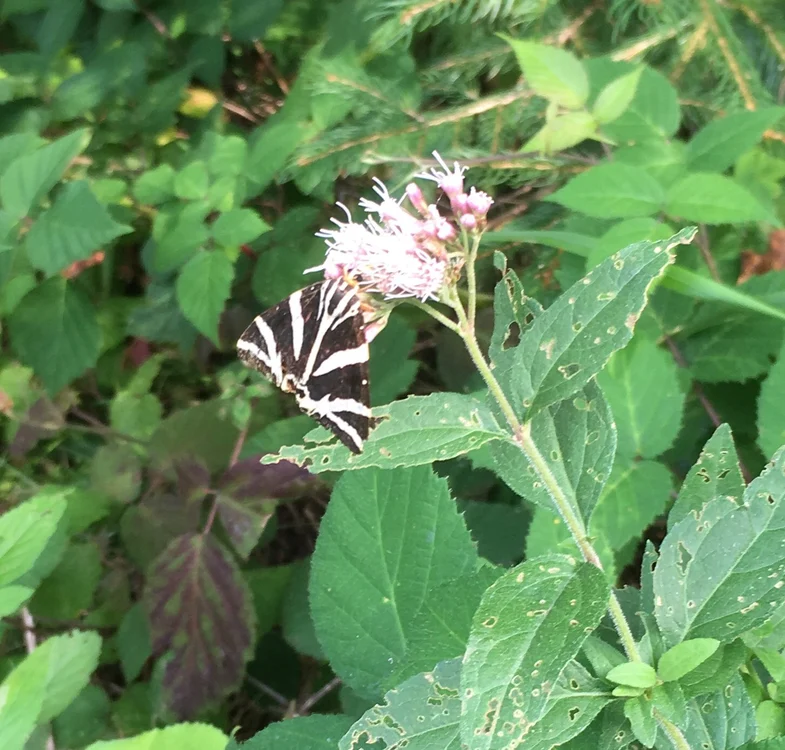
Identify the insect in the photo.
Euplagia quadripunctaria
